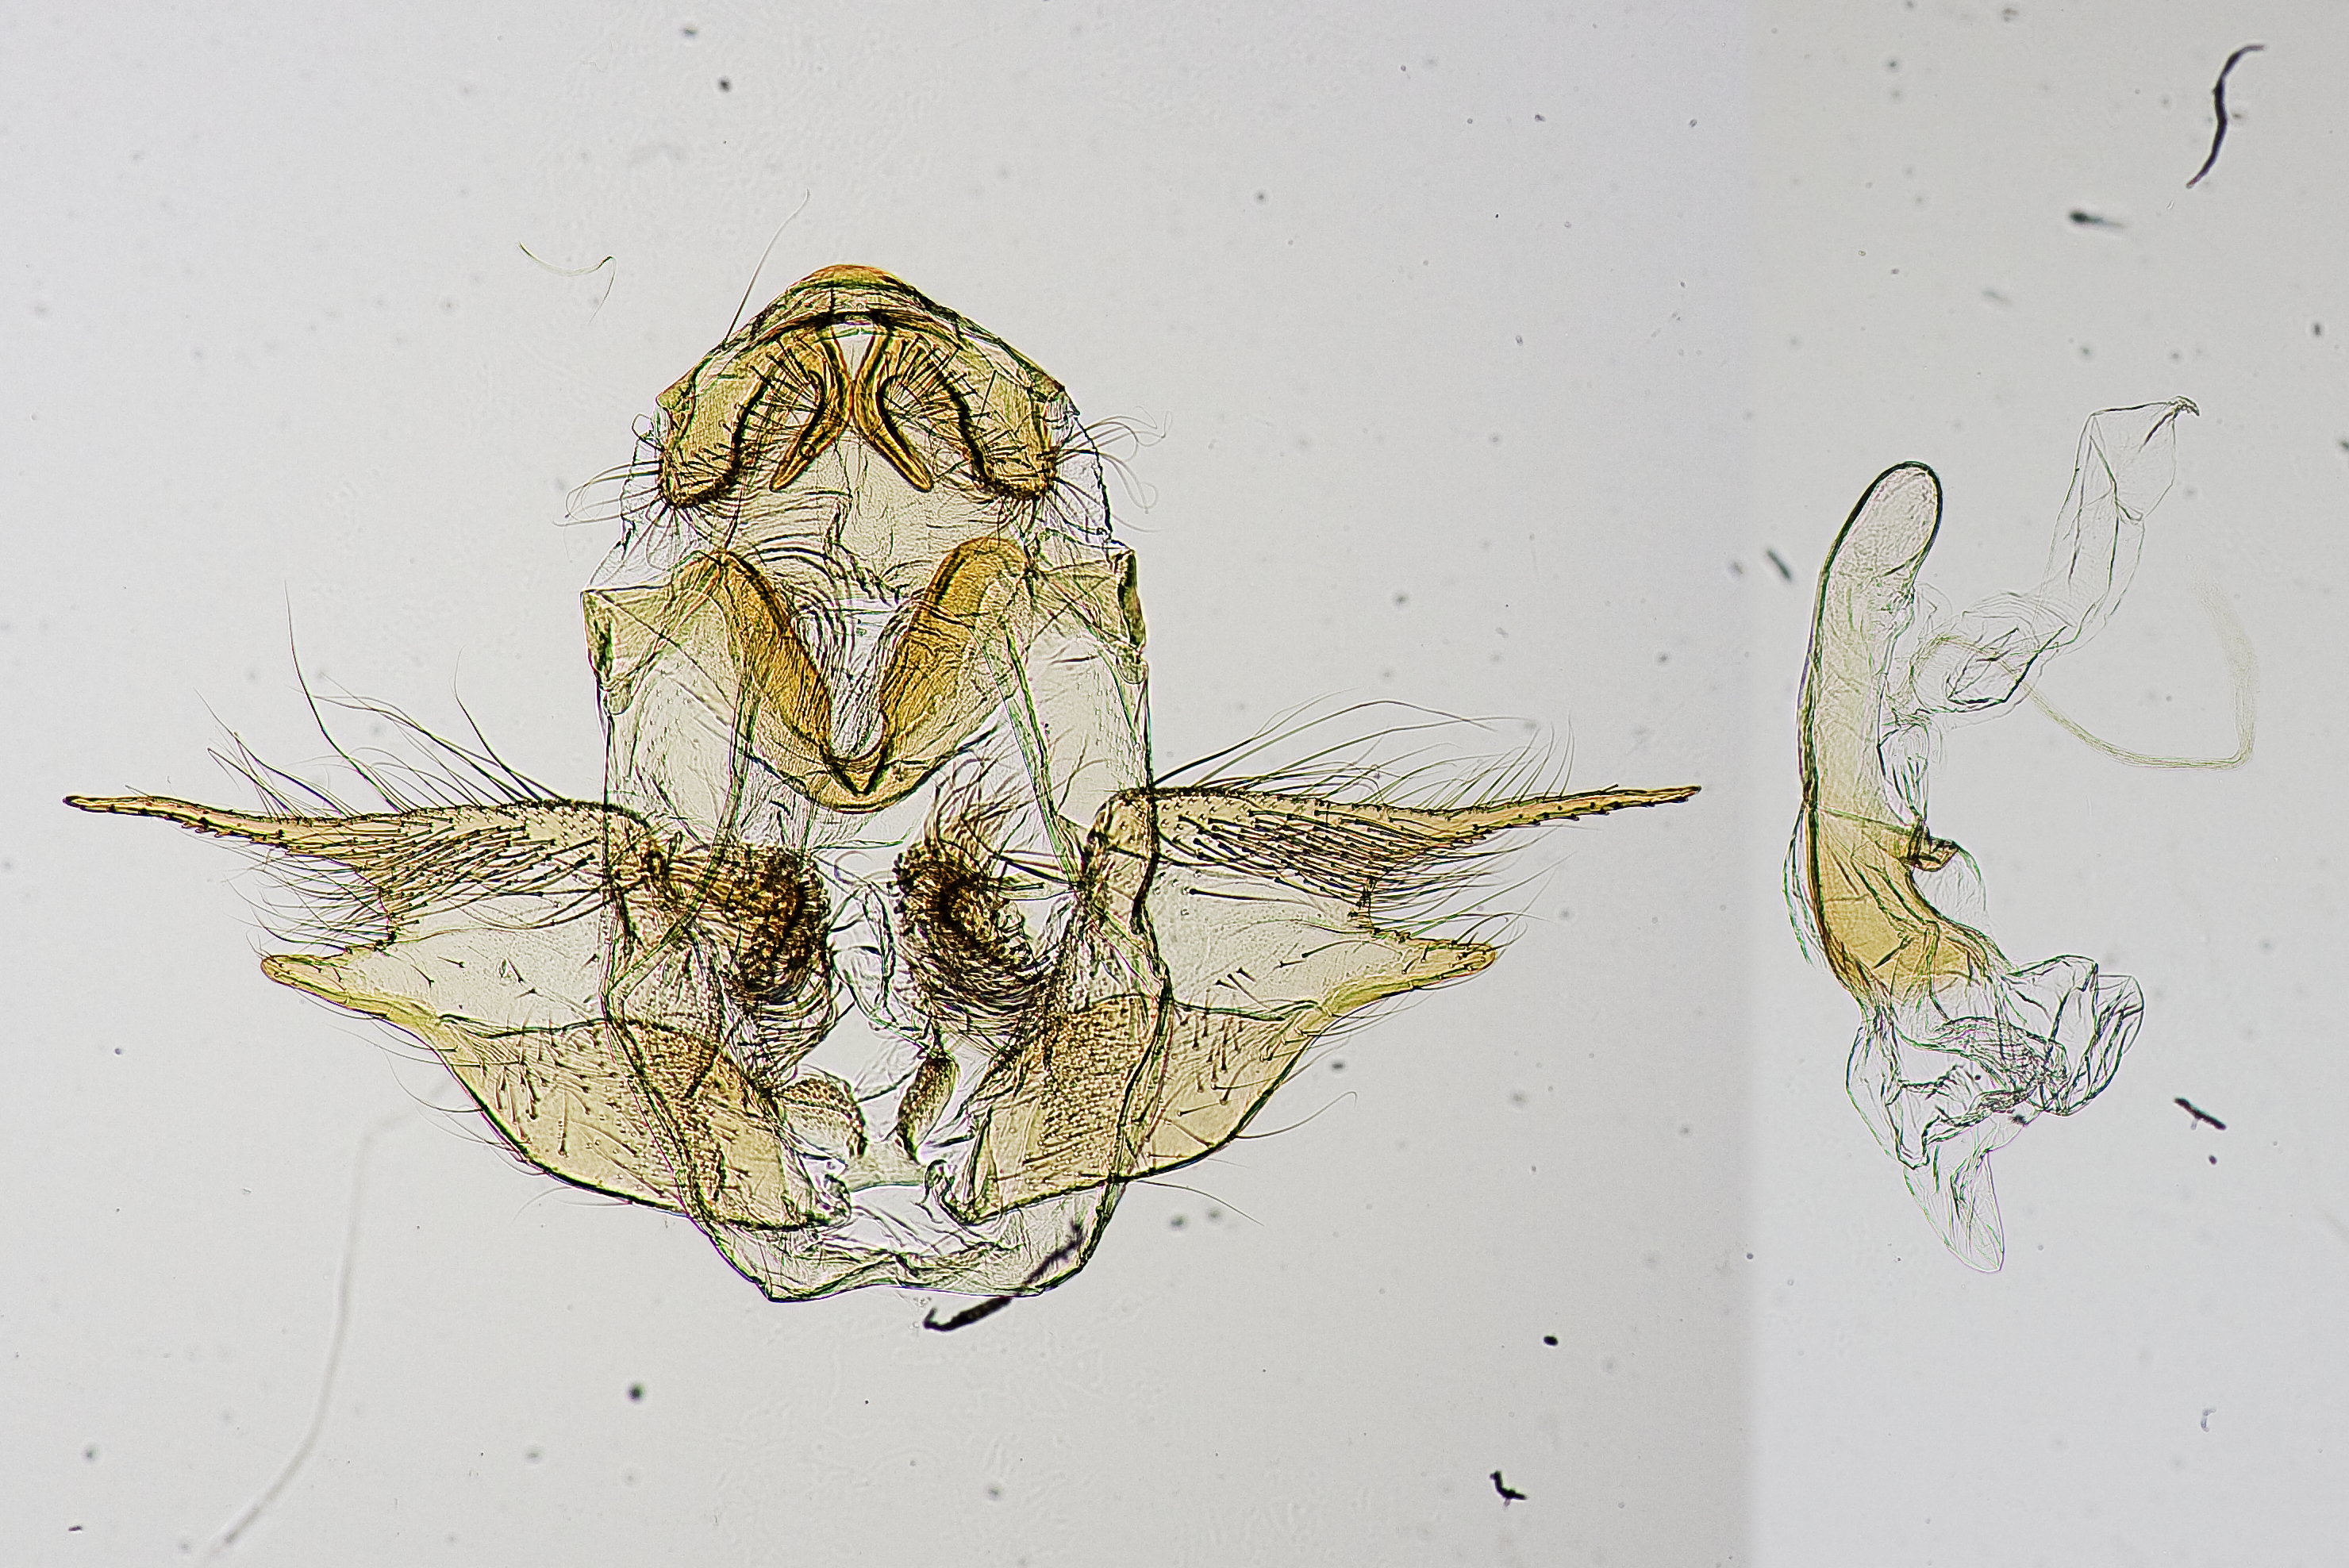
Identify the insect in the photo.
Striglina brunneata
